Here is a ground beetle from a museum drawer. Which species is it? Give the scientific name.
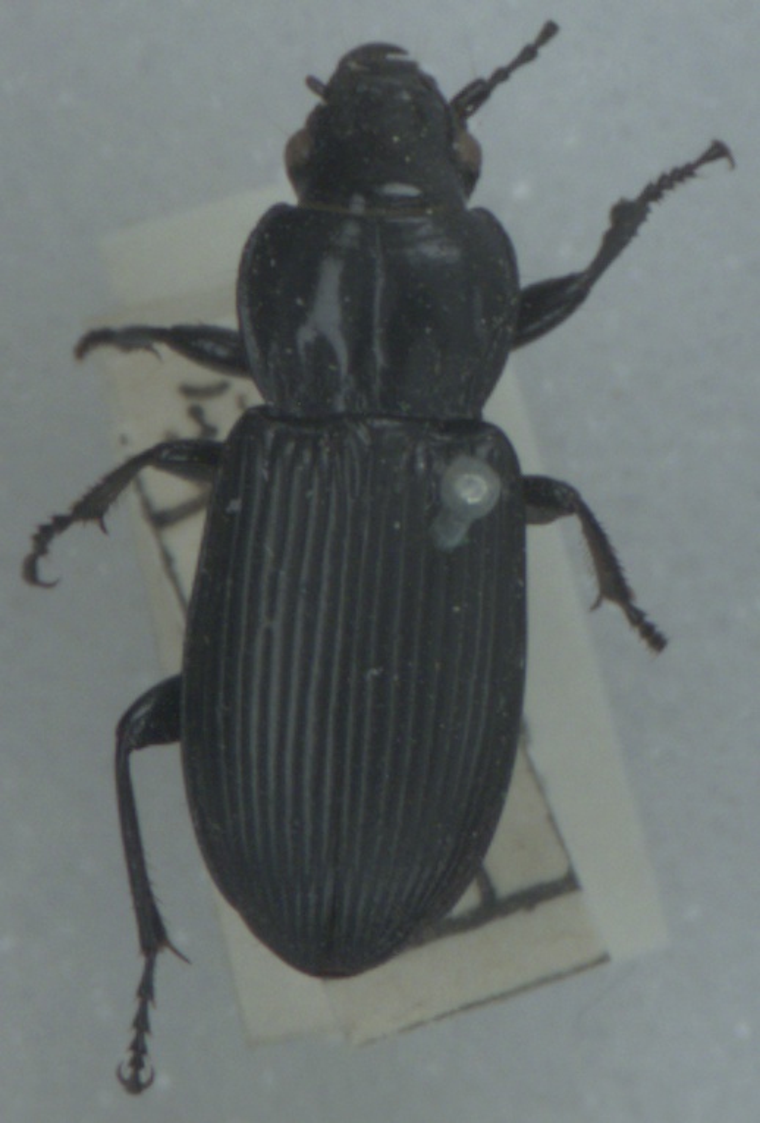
Pterostichus melanarius
